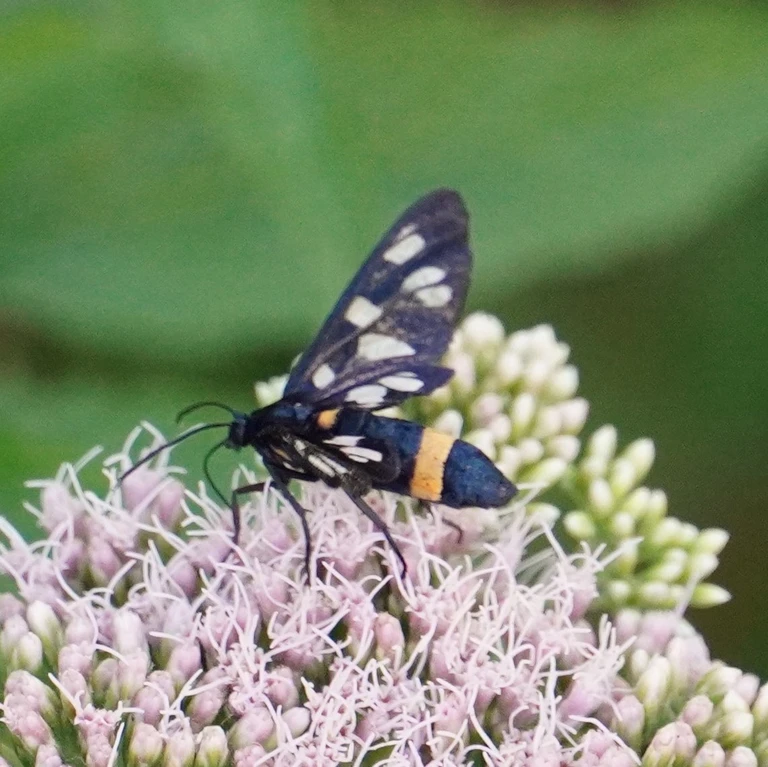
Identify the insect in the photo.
Amata phegea
